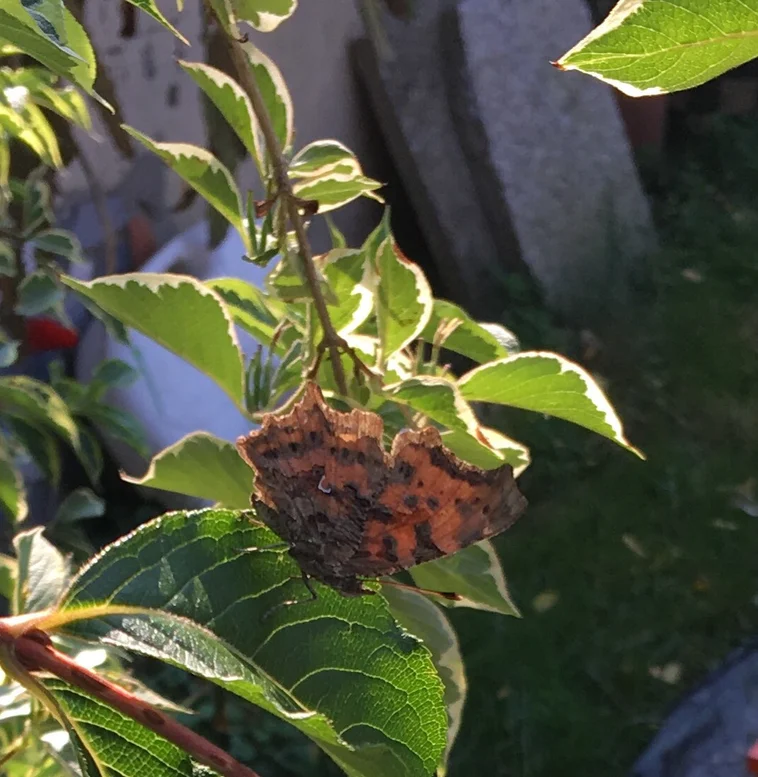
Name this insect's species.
Polygonia c-album
